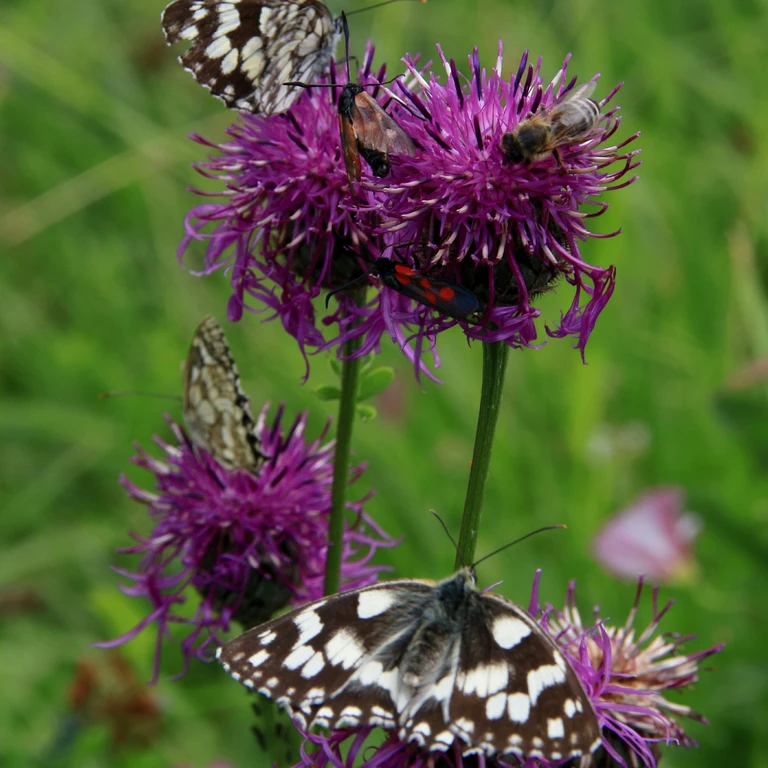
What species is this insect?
Melanargia galathea
